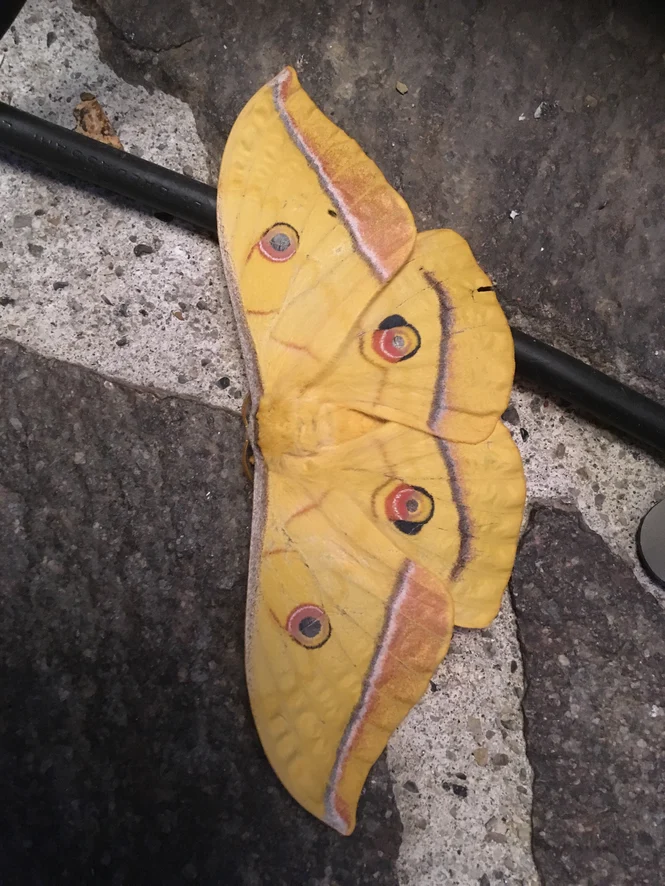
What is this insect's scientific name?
Antheraea yamamai
